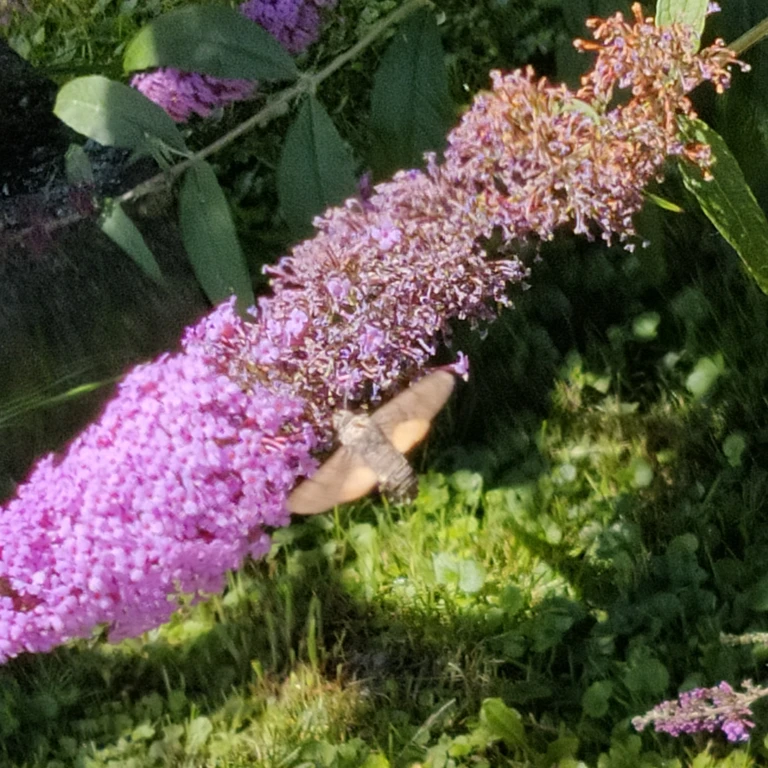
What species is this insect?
Macroglossum stellatarum
